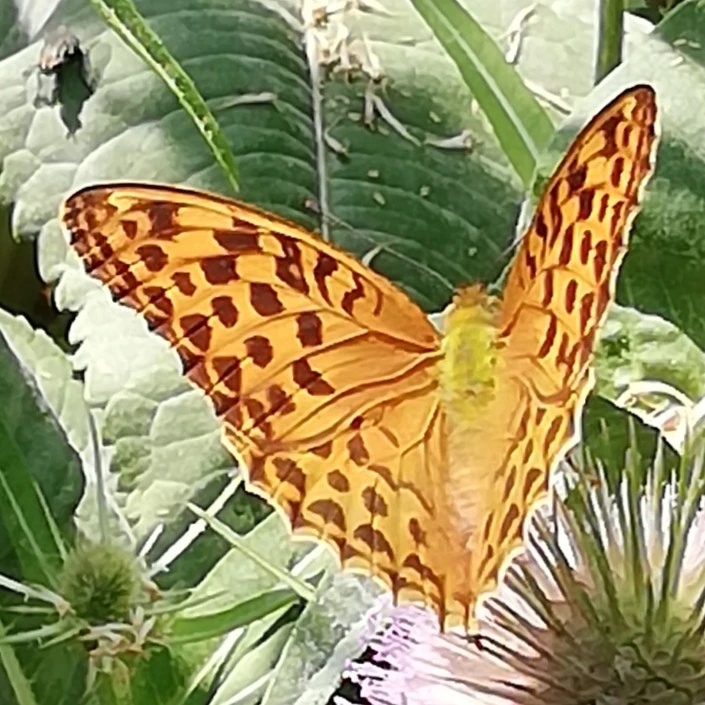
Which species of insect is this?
Argynnis paphia
